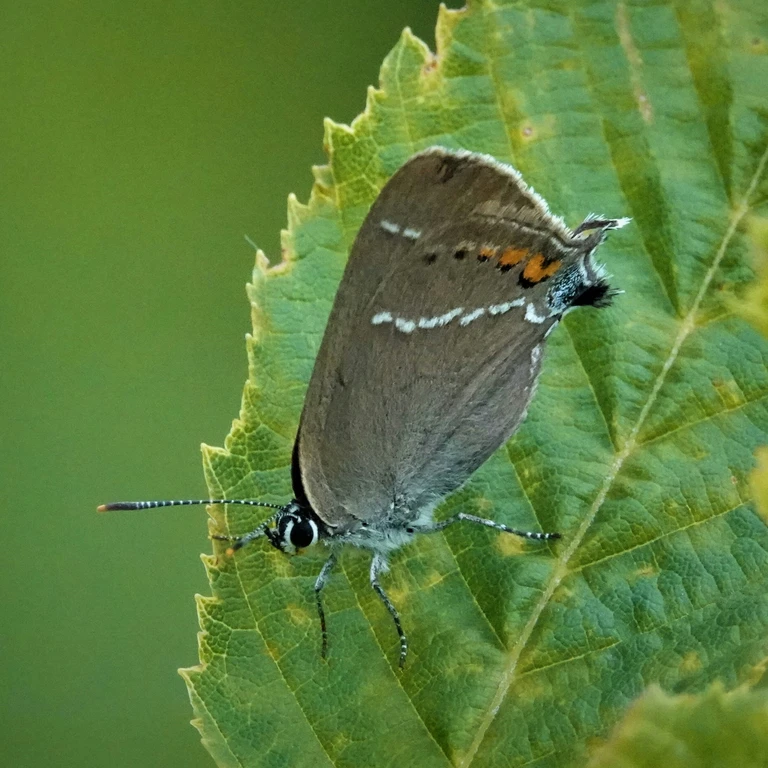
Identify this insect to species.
Satyrium spini (also Tuttiola spini)
